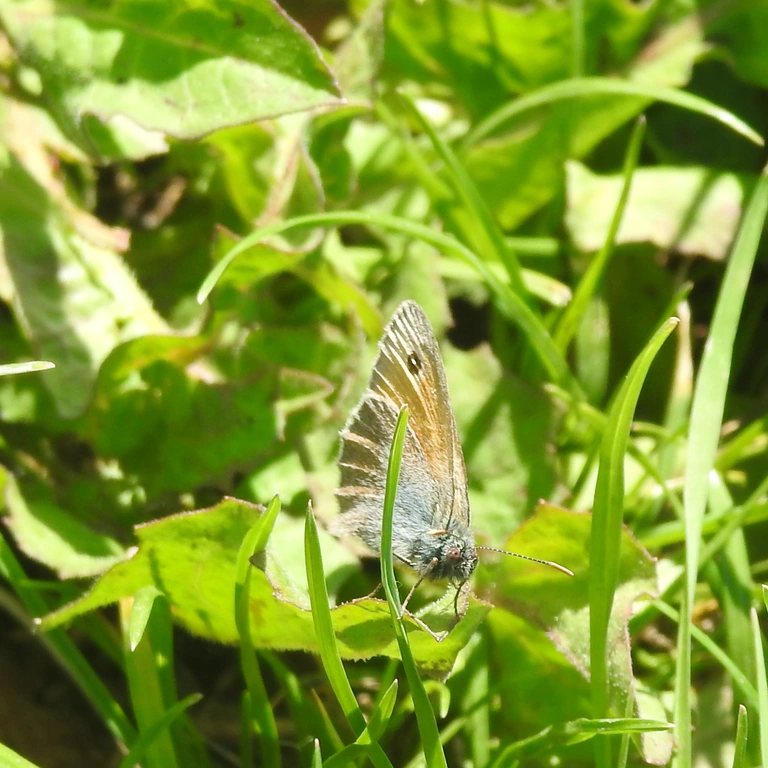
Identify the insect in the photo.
Coenonympha pamphilus
